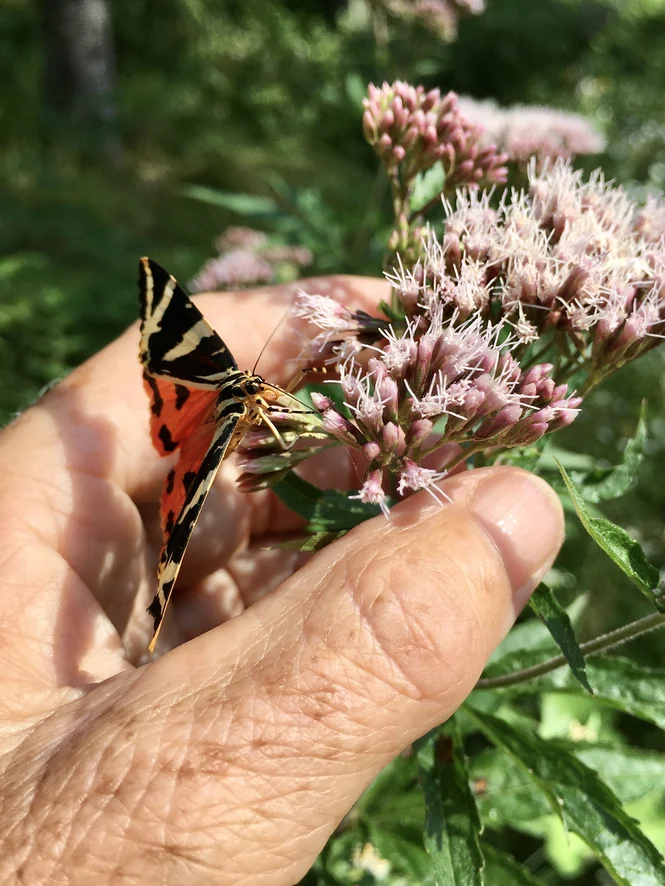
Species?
Euplagia quadripunctaria
